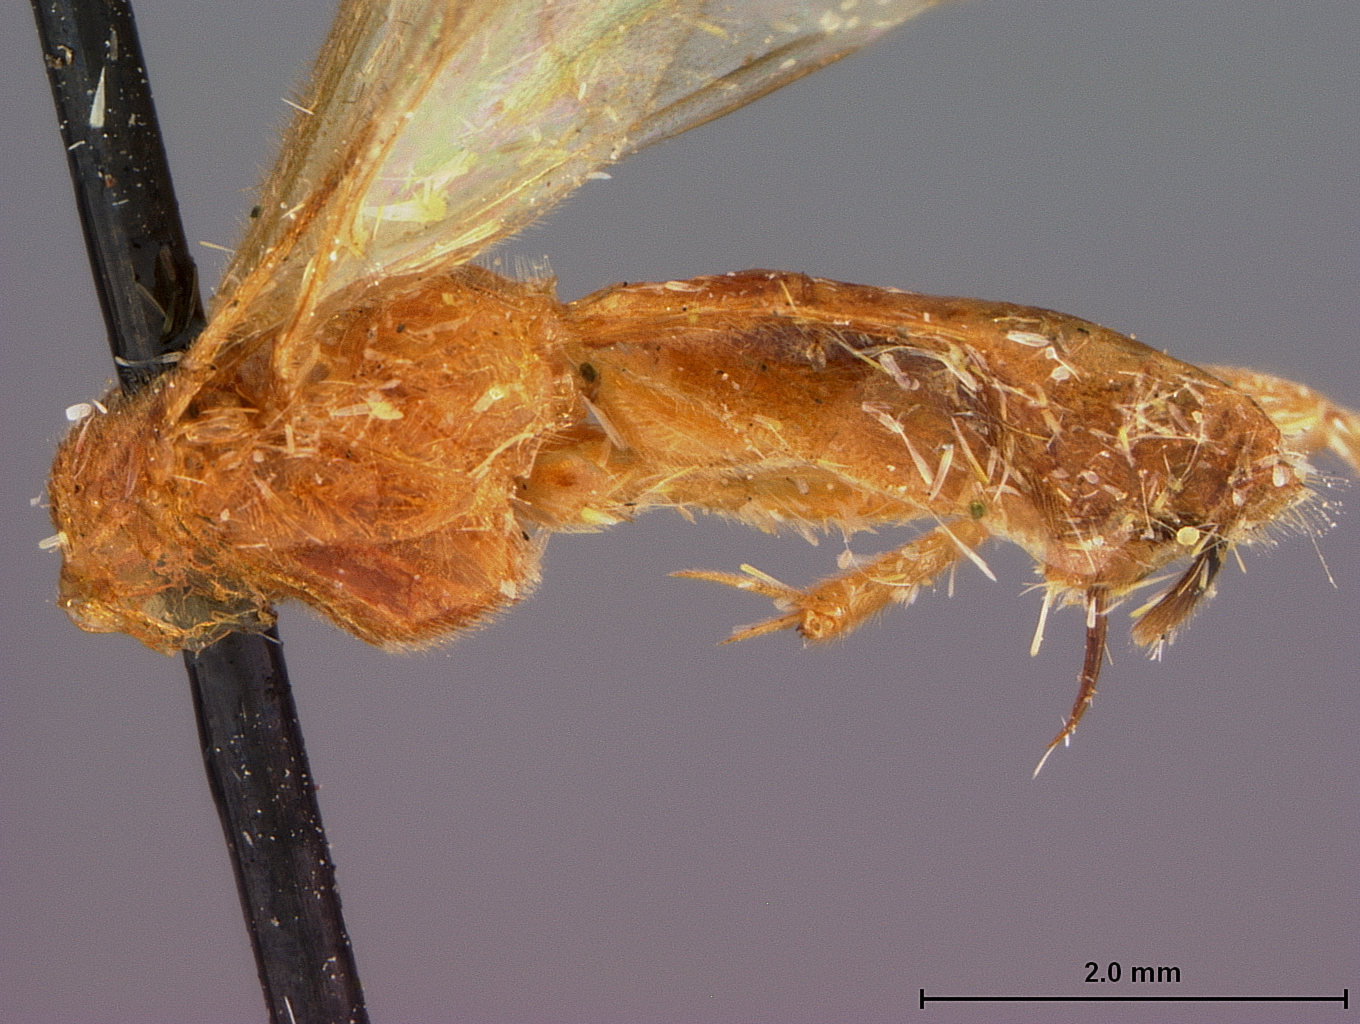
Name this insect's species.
Zelomorpha angostura
